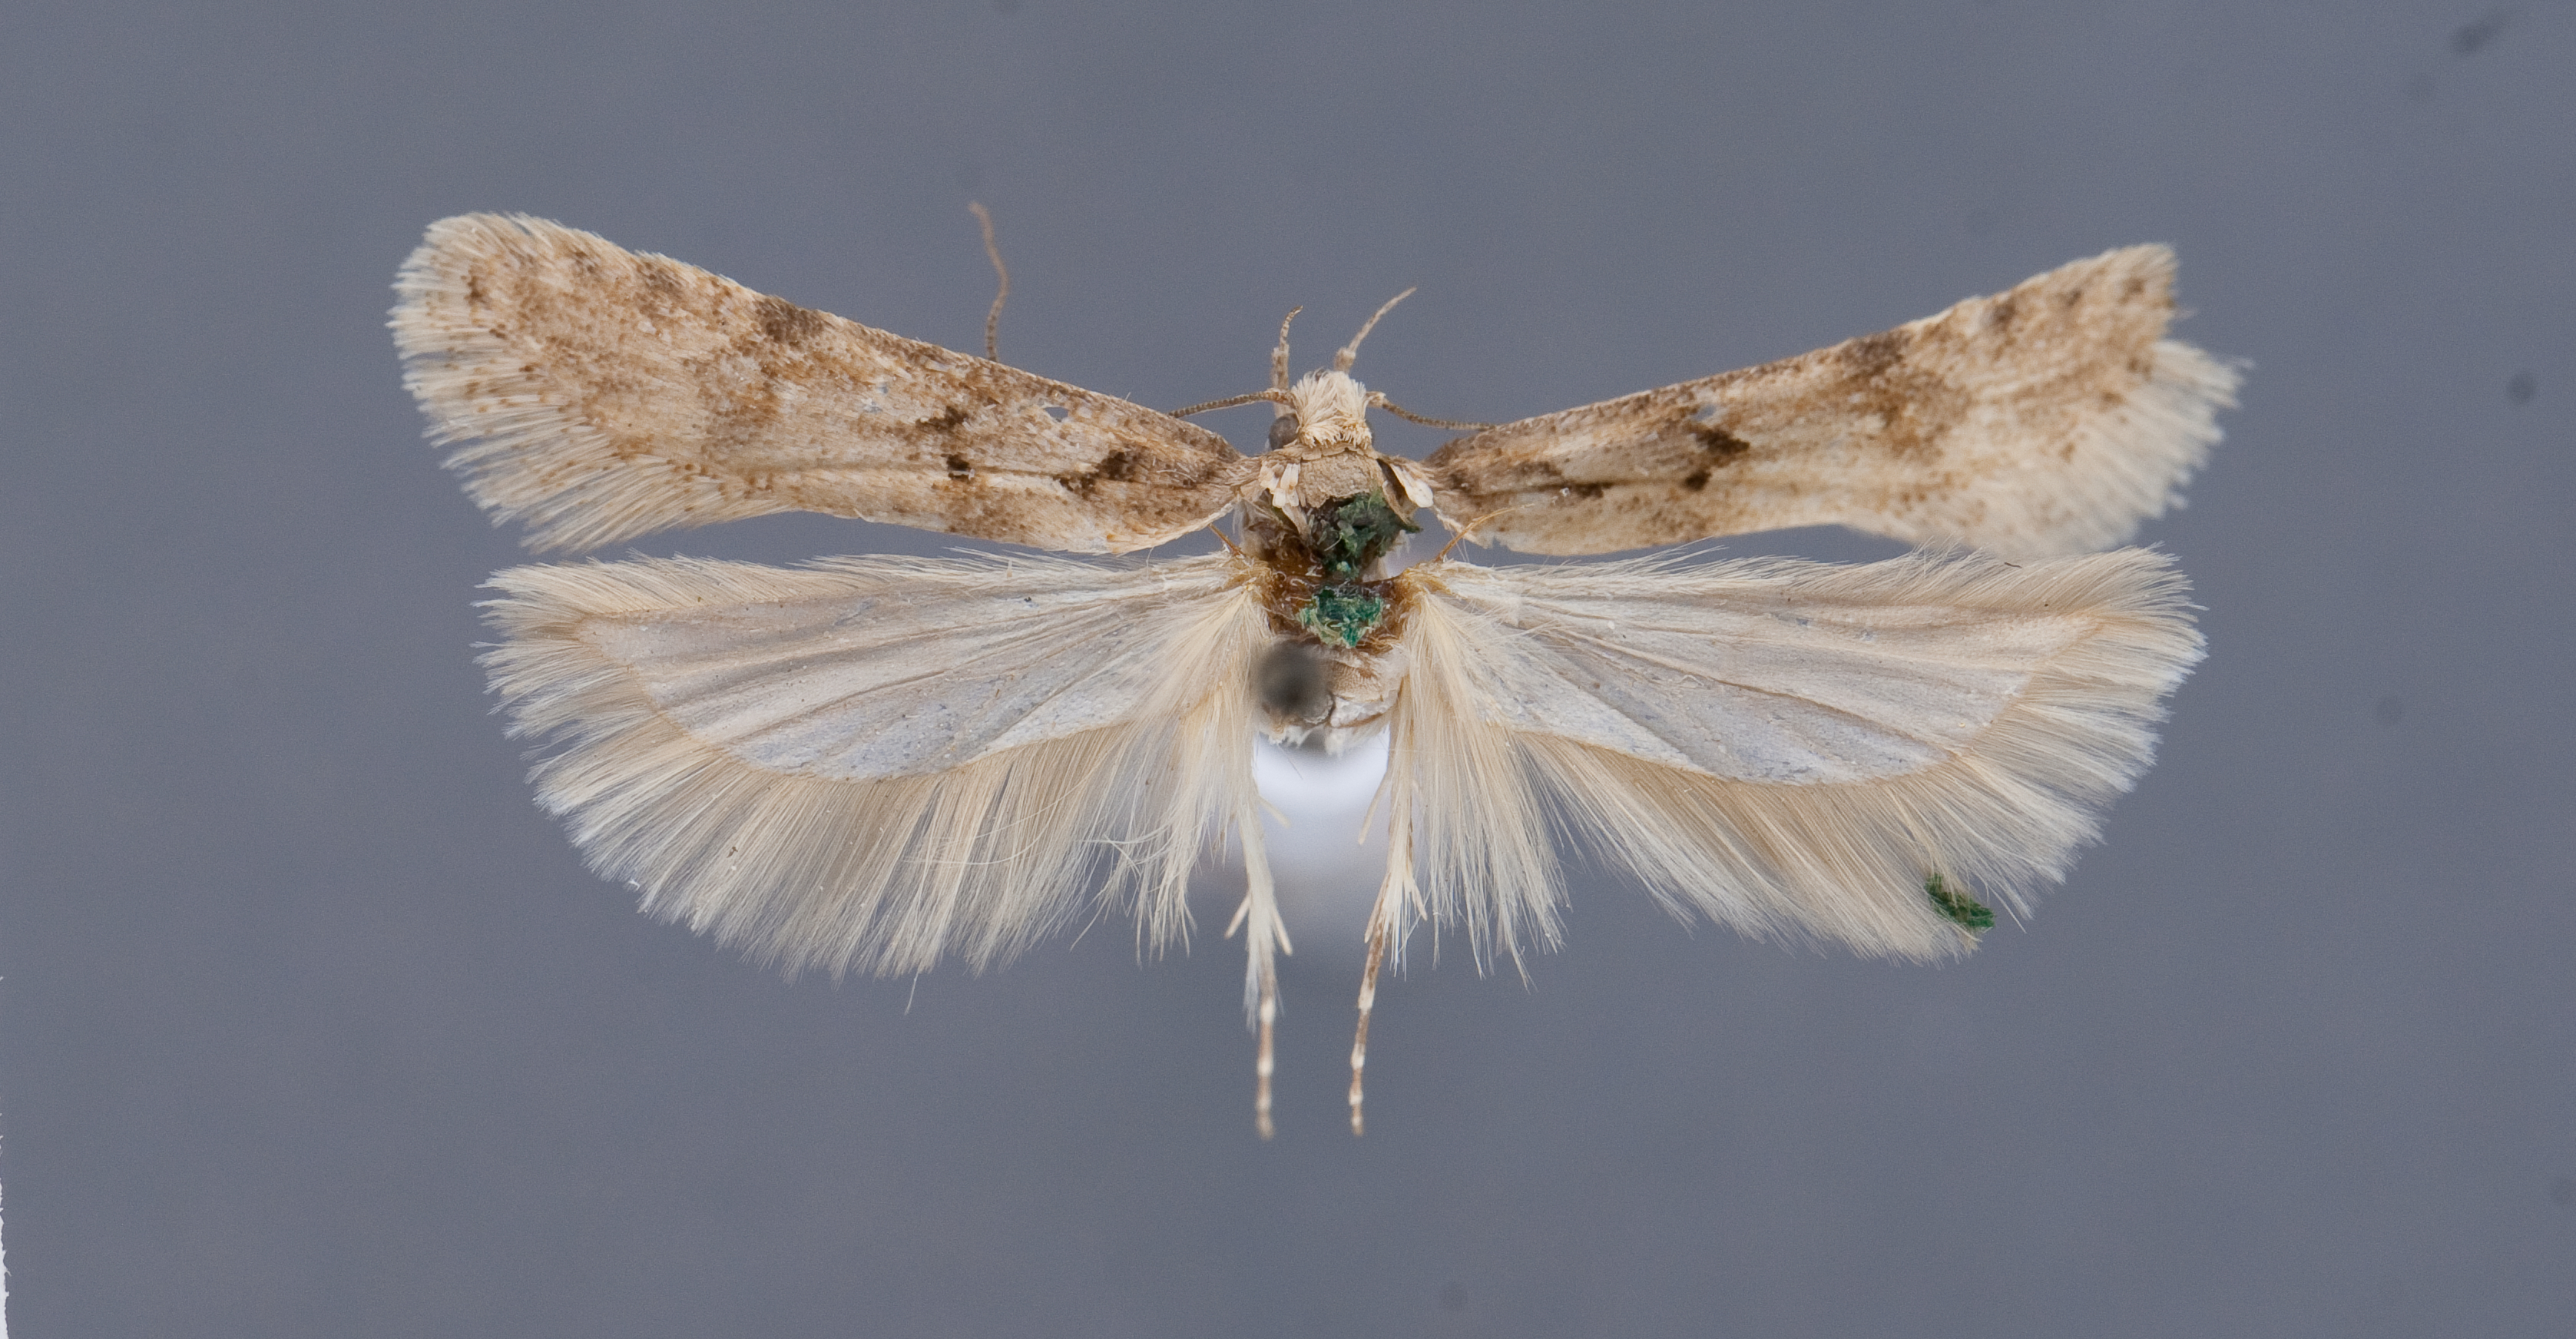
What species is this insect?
Gelechia barnesiella (also Lita barnesiella)
